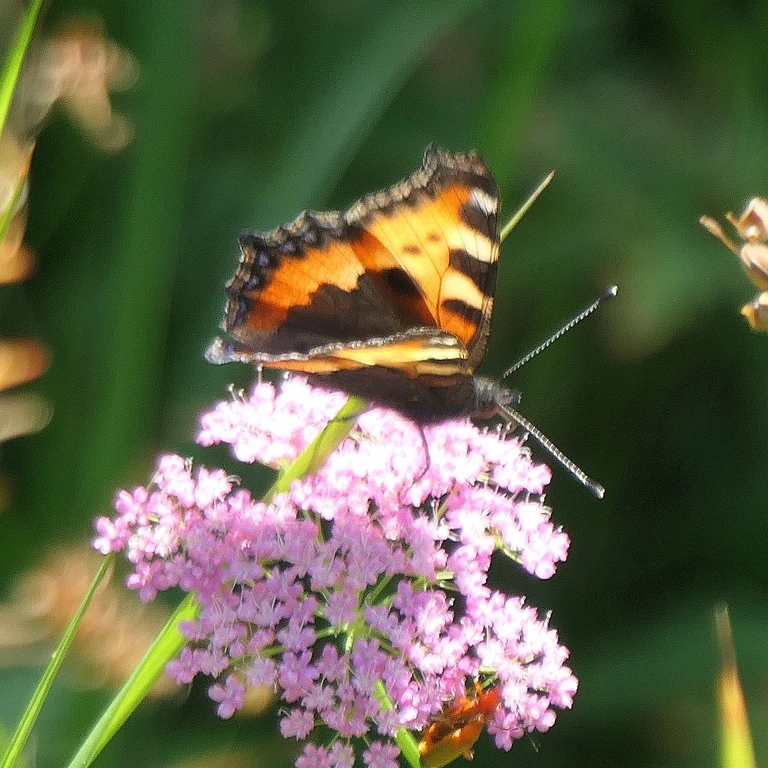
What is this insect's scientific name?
Aglais urticae
